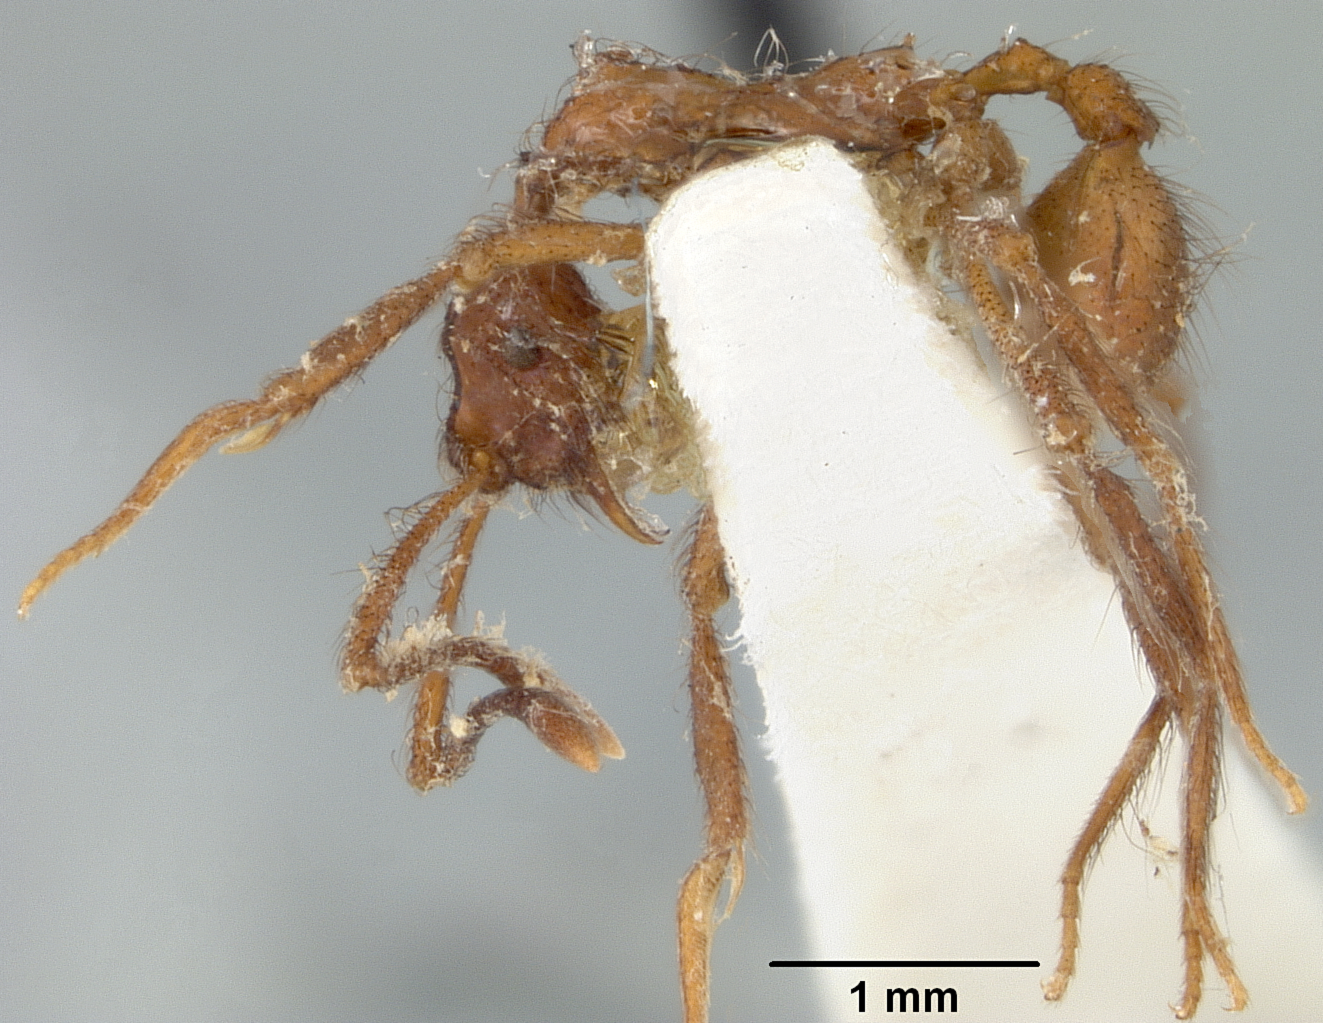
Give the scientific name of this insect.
Apterostigma epinotale
